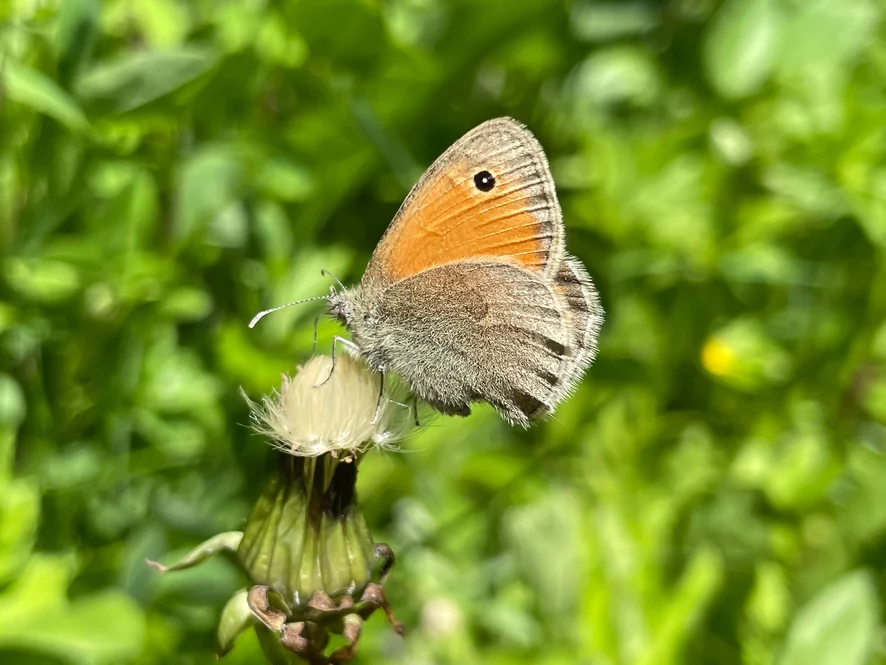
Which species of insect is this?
Coenonympha pamphilus
